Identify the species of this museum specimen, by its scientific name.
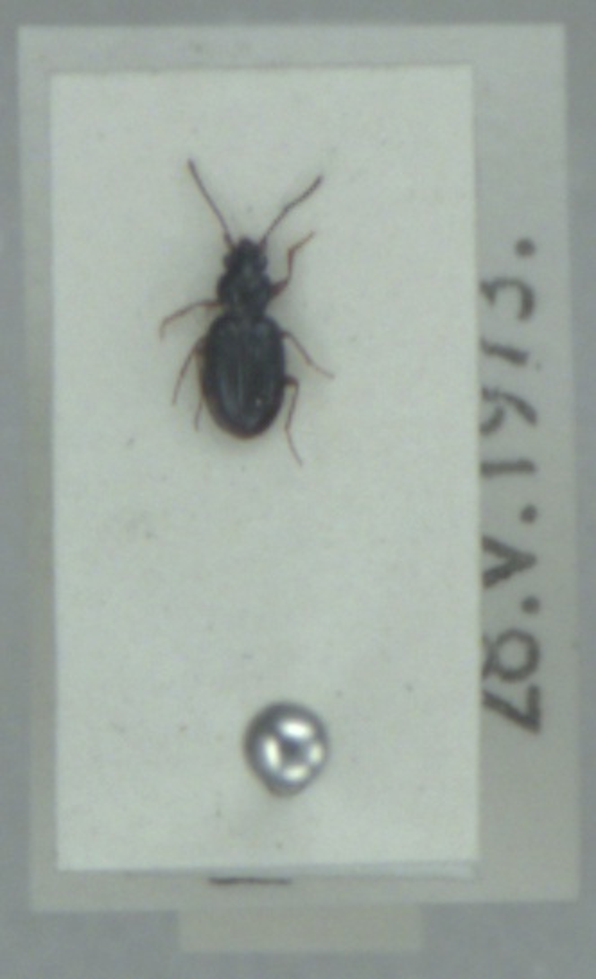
Bembidion assimile
